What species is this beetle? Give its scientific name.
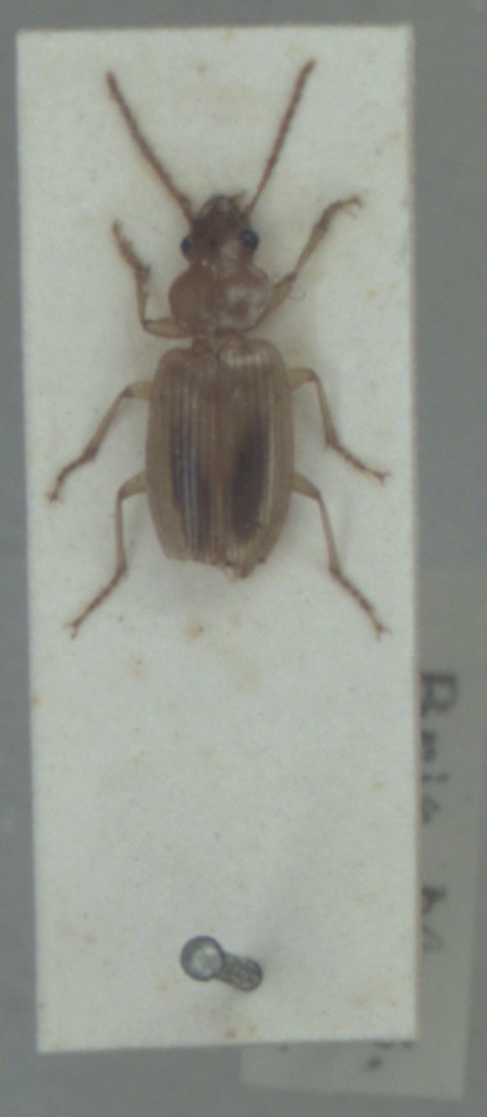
Dicheirotrichus obsoletus
